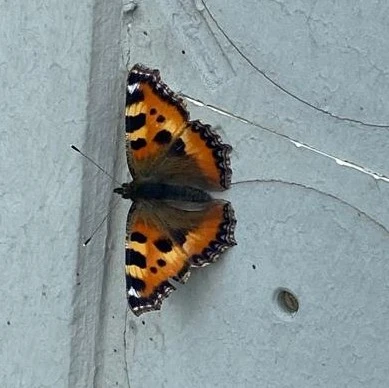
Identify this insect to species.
Aglais urticae
